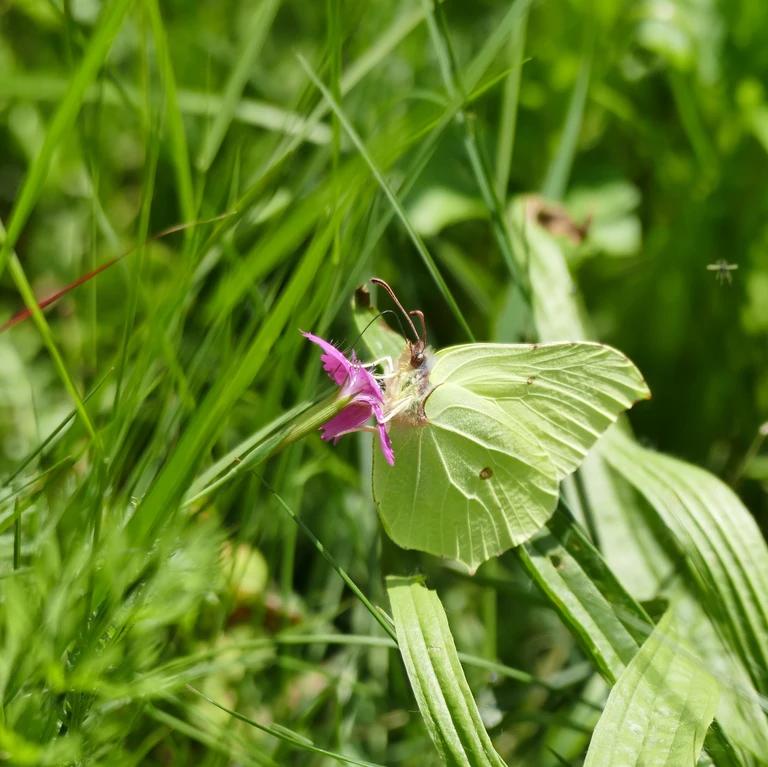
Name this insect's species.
Gonepteryx rhamni
